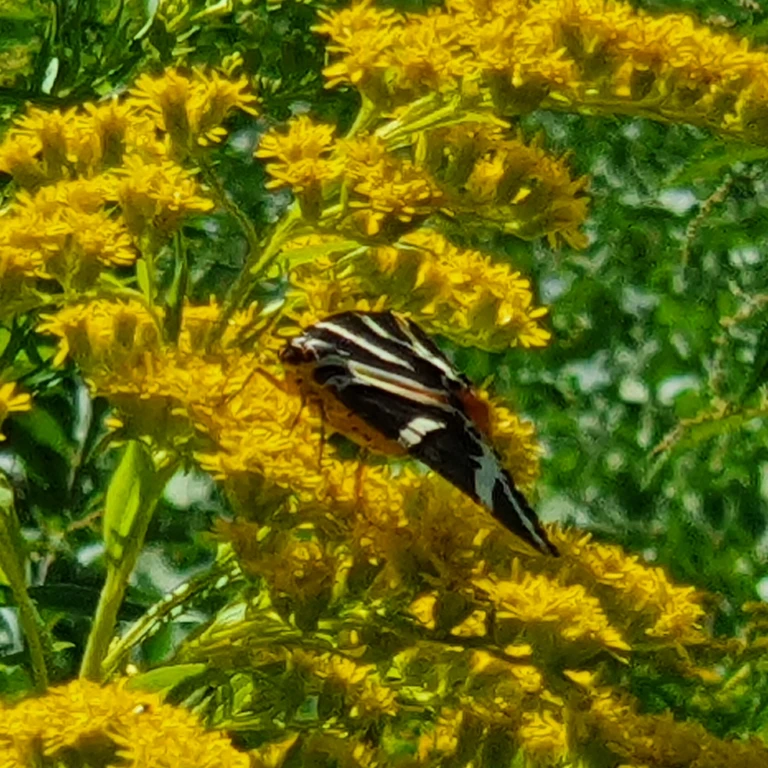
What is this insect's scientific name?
Euplagia quadripunctaria
